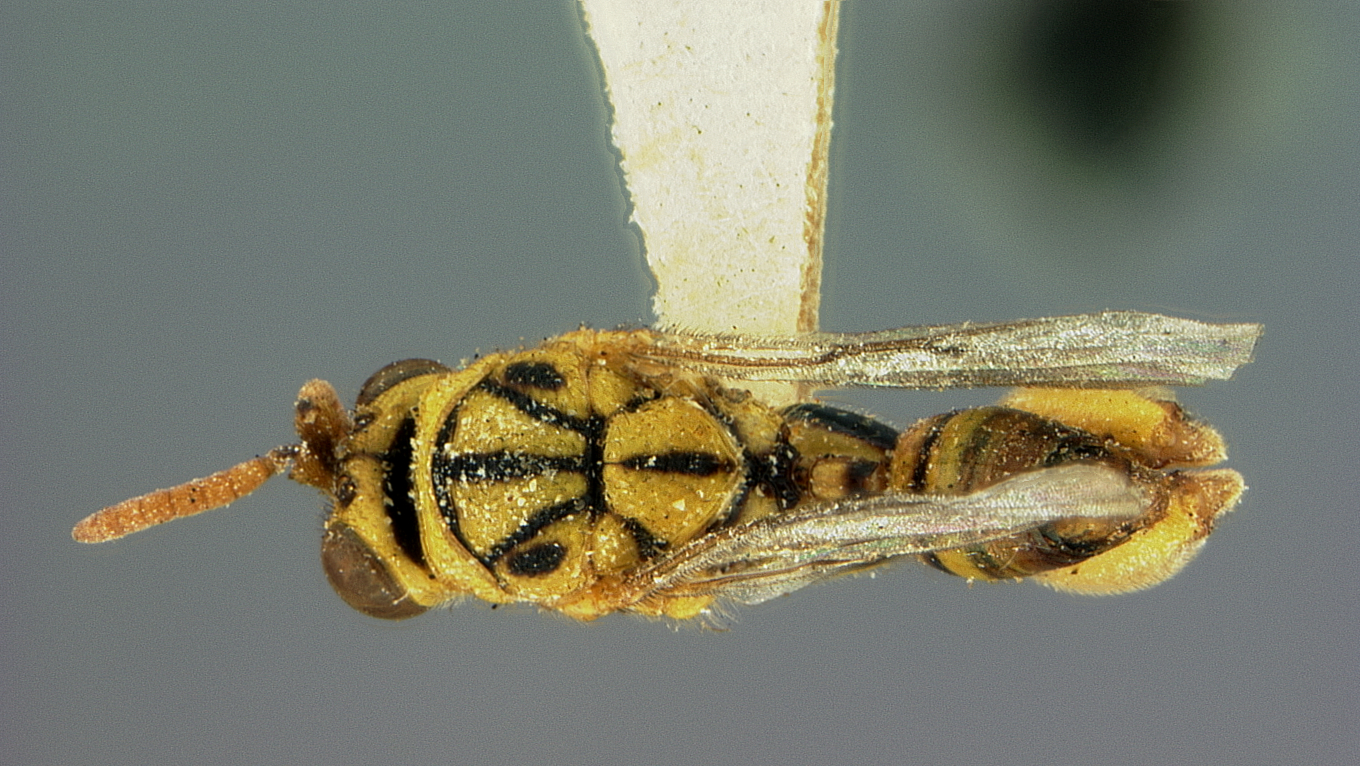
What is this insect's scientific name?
Spilochalcis insularis
